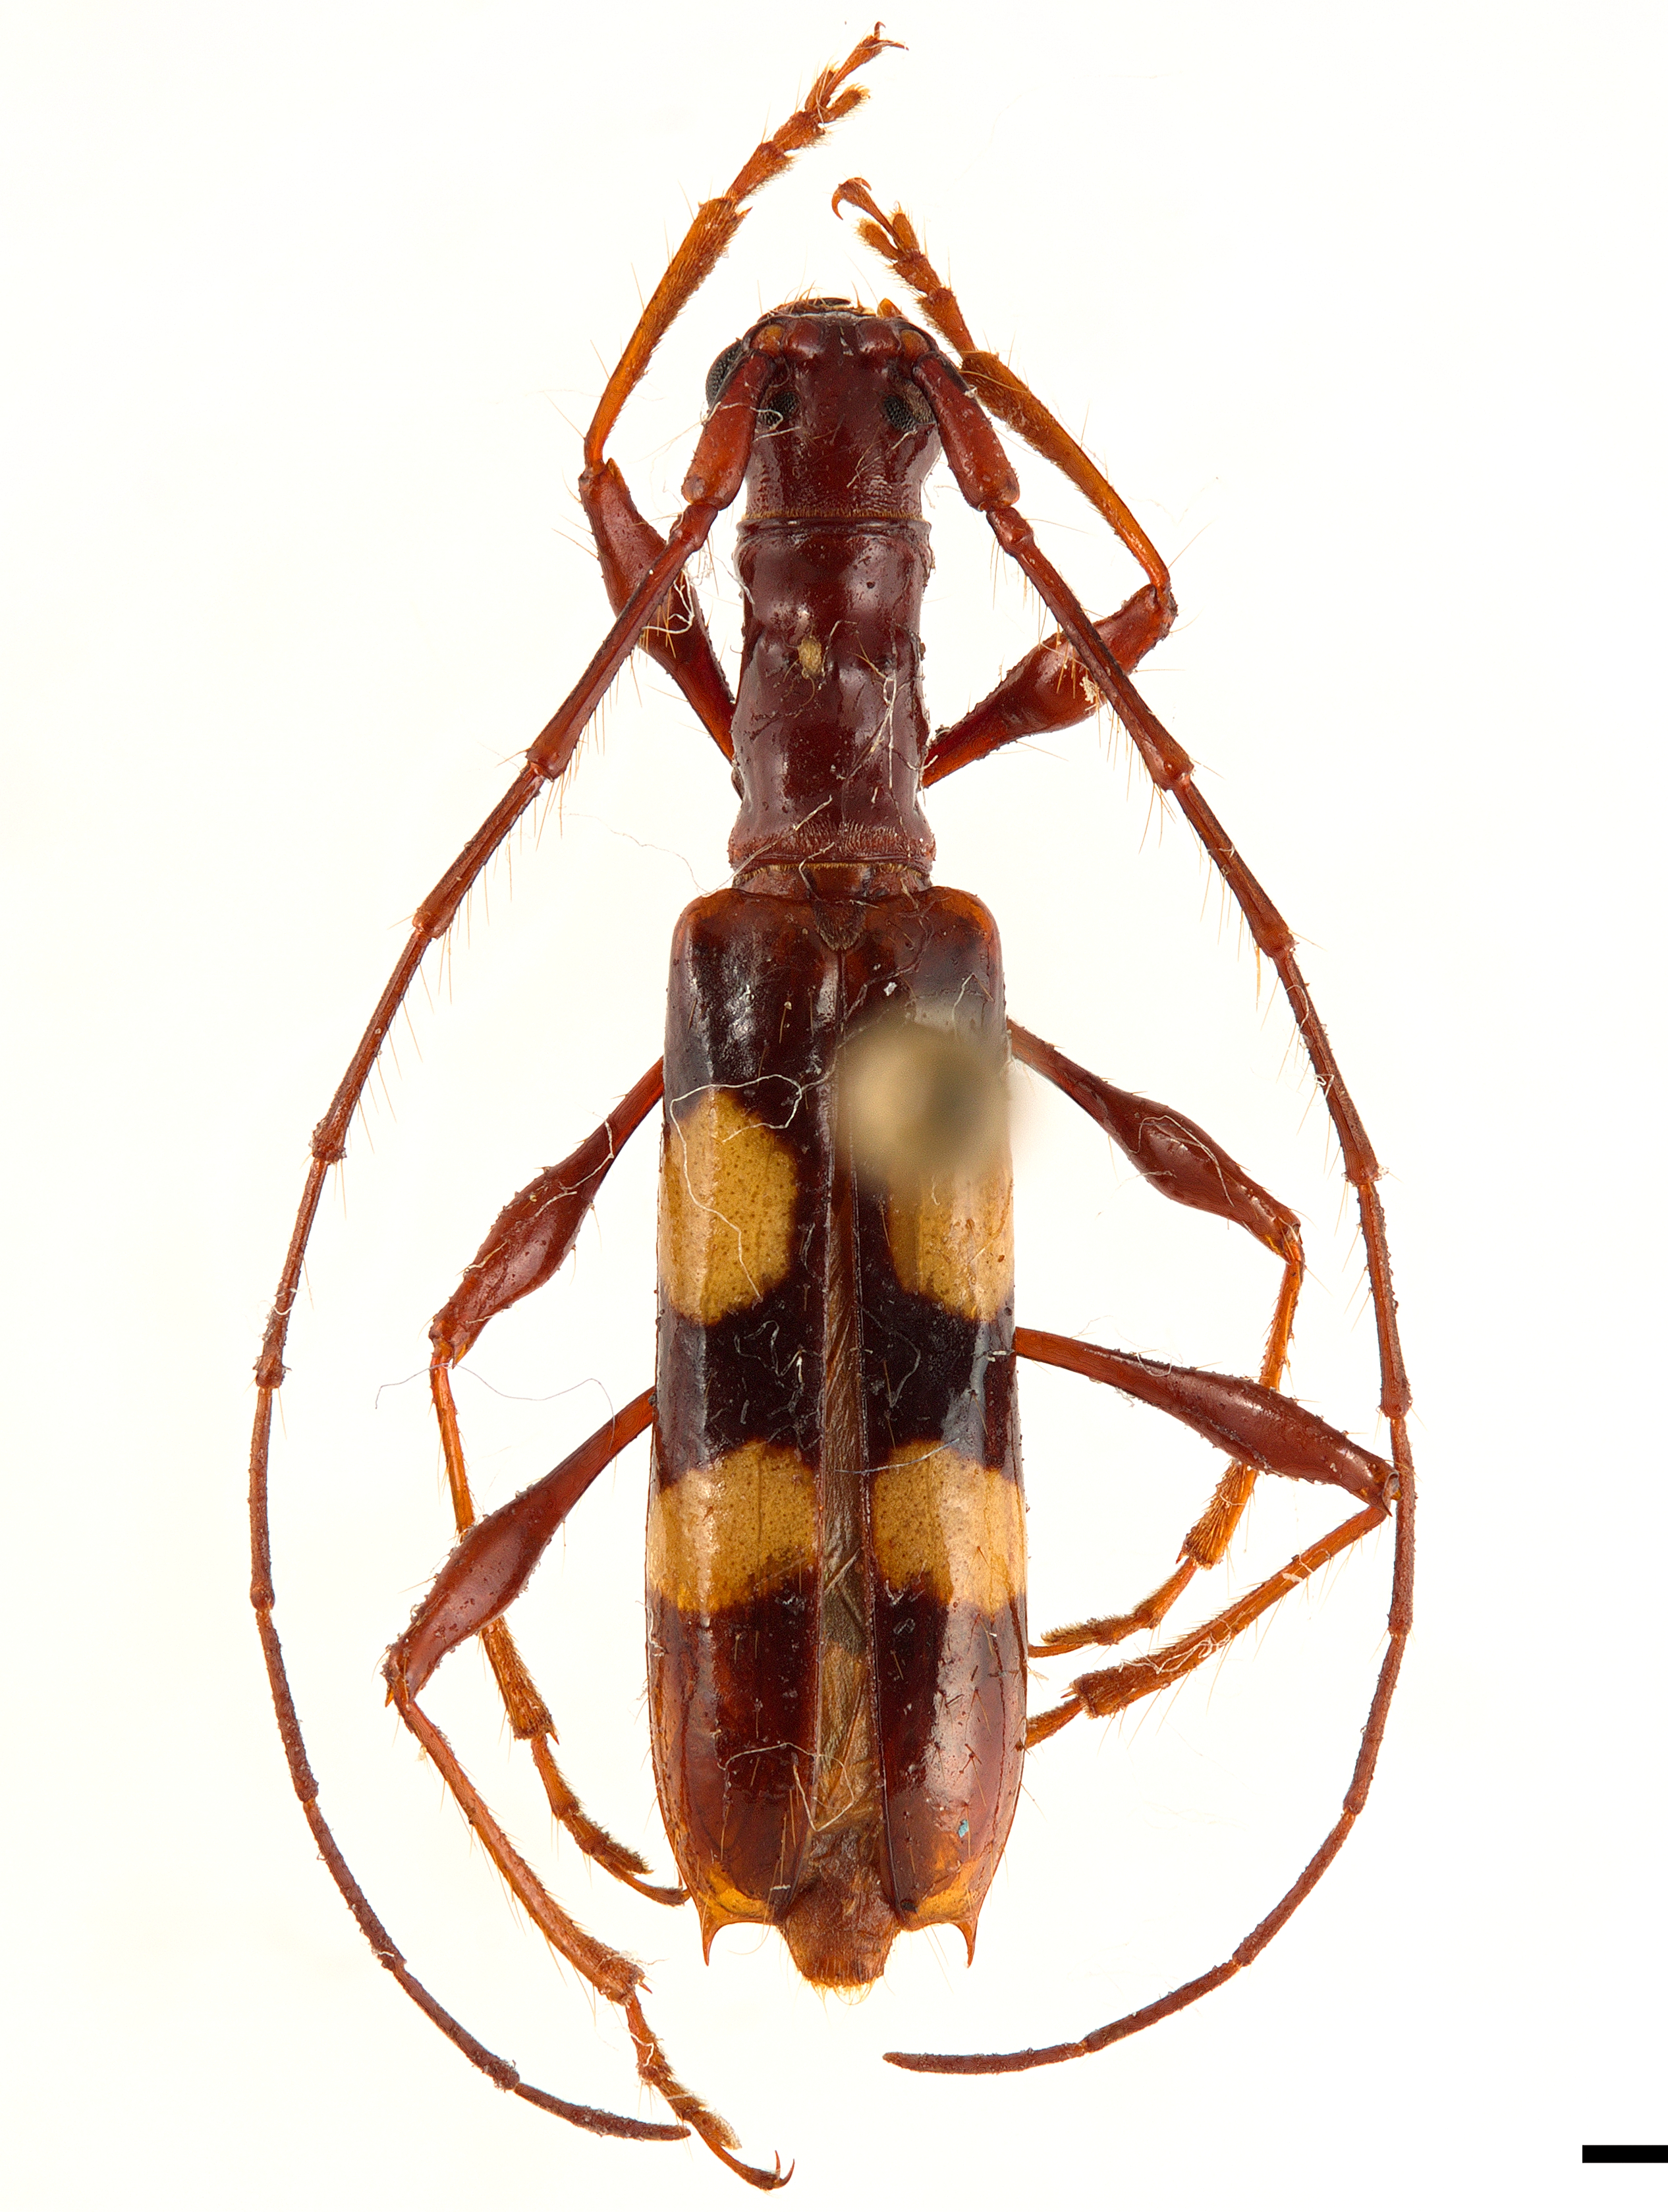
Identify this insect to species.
Asynapteron glabriolum
